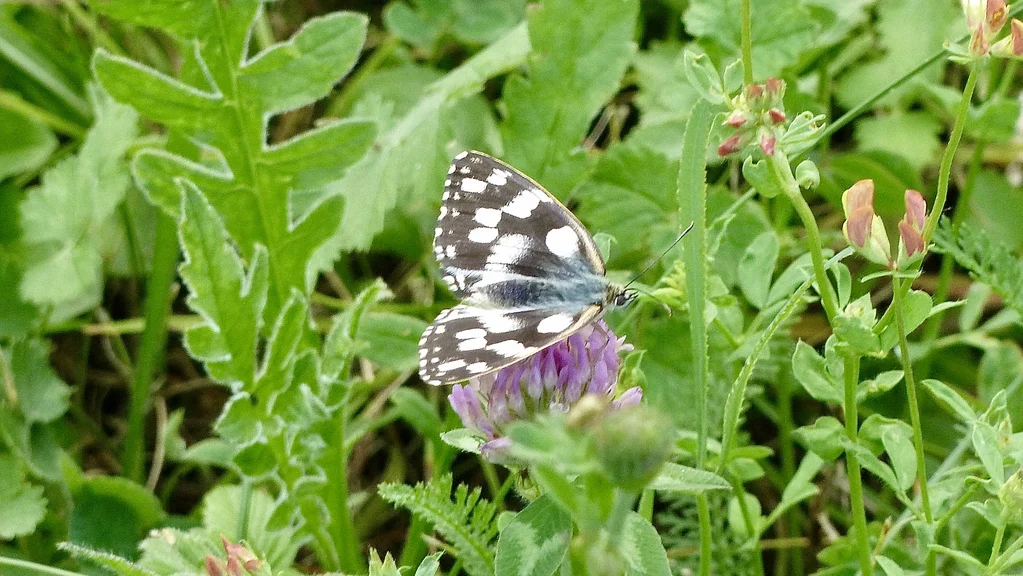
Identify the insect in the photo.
Melanargia galathea
